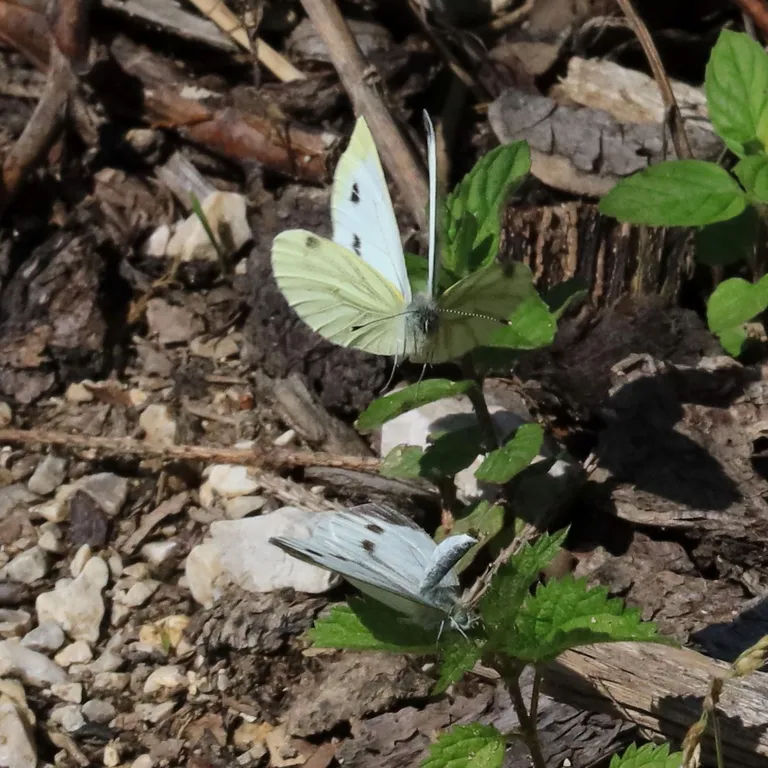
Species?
Pieris napi
